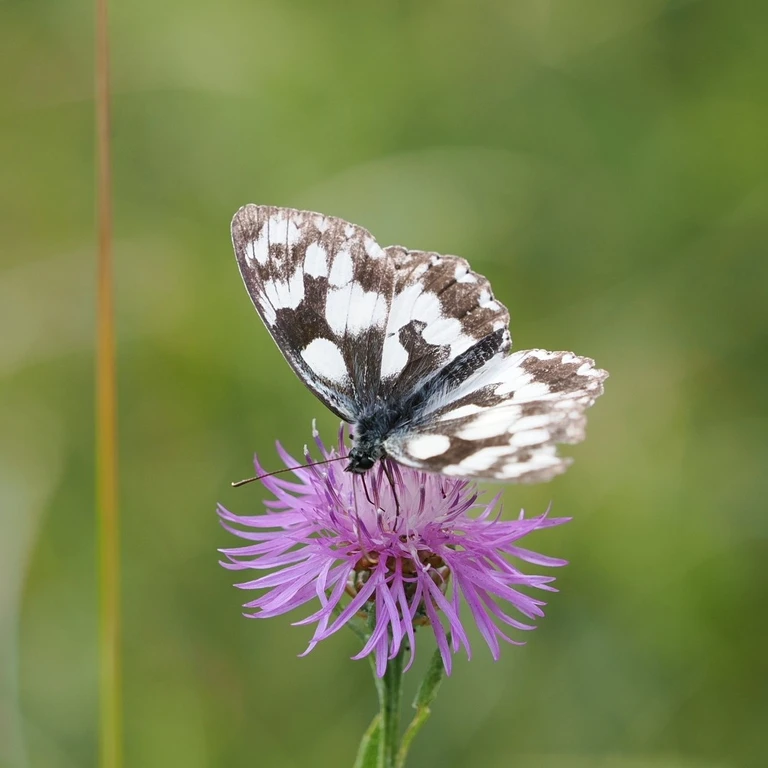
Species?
Melanargia galathea
